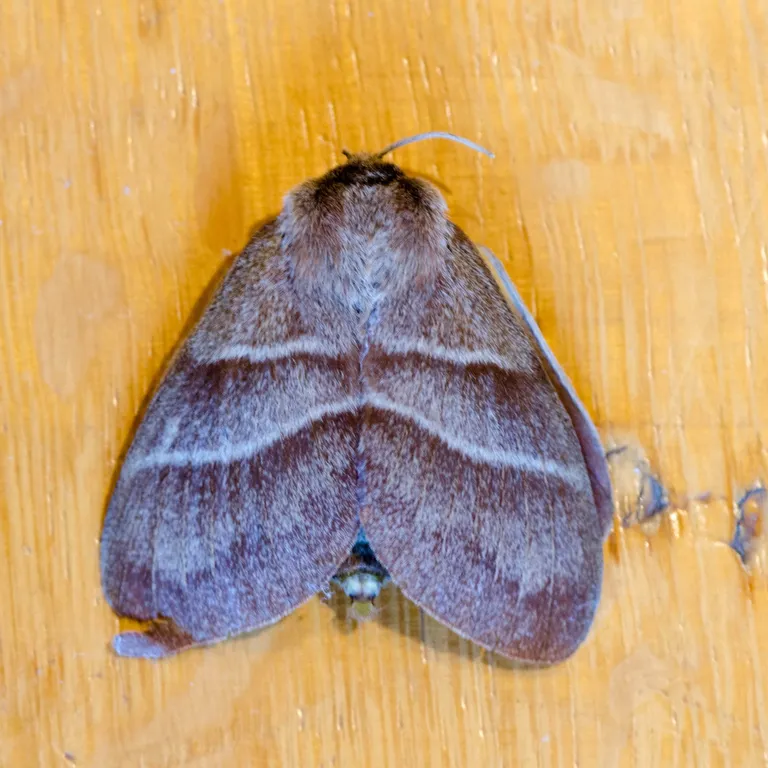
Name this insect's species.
Macrothylacia rubi
